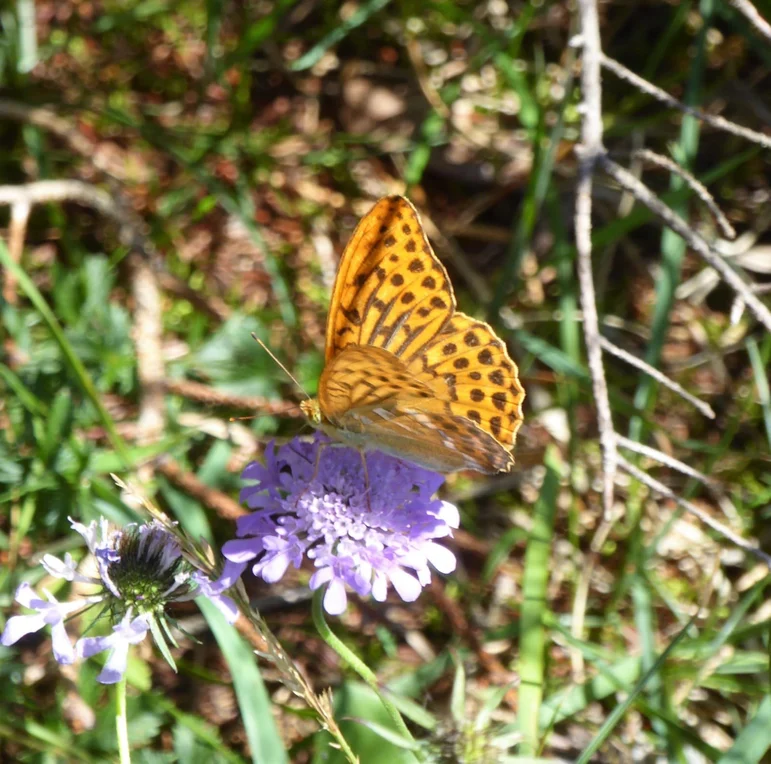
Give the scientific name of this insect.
Argynnis paphia
